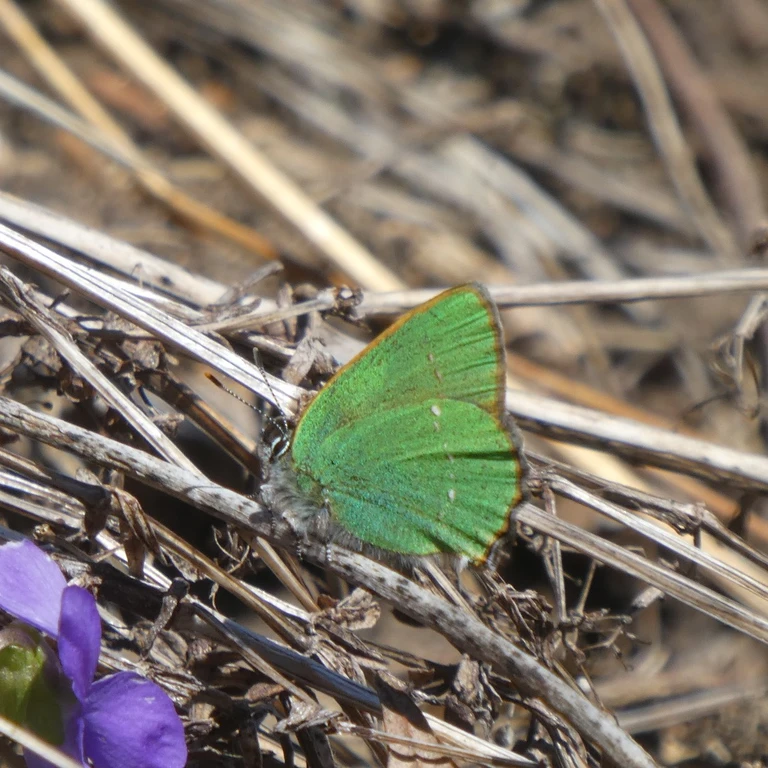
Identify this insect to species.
Callophrys rubi
